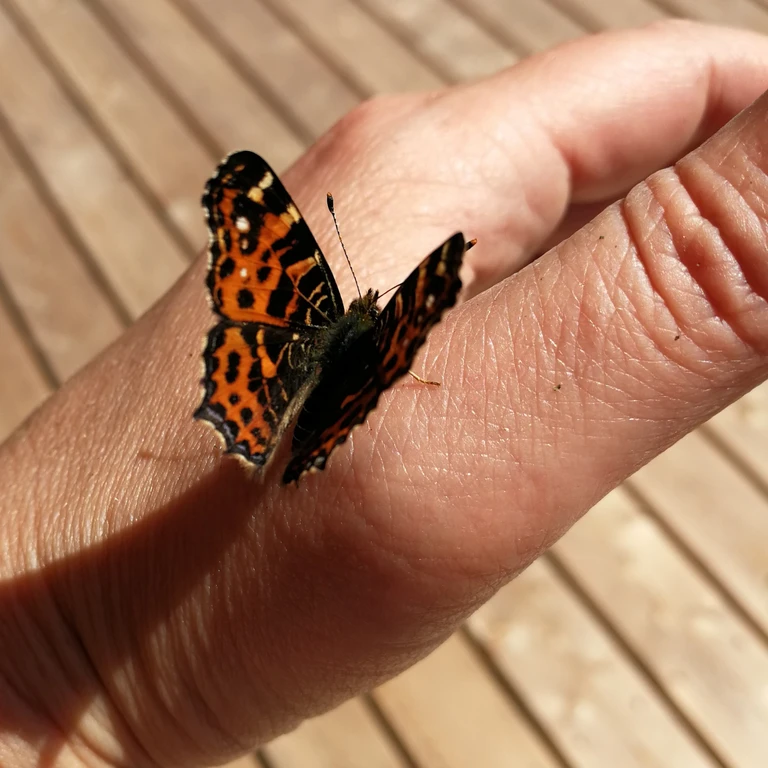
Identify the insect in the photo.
Araschnia levana
